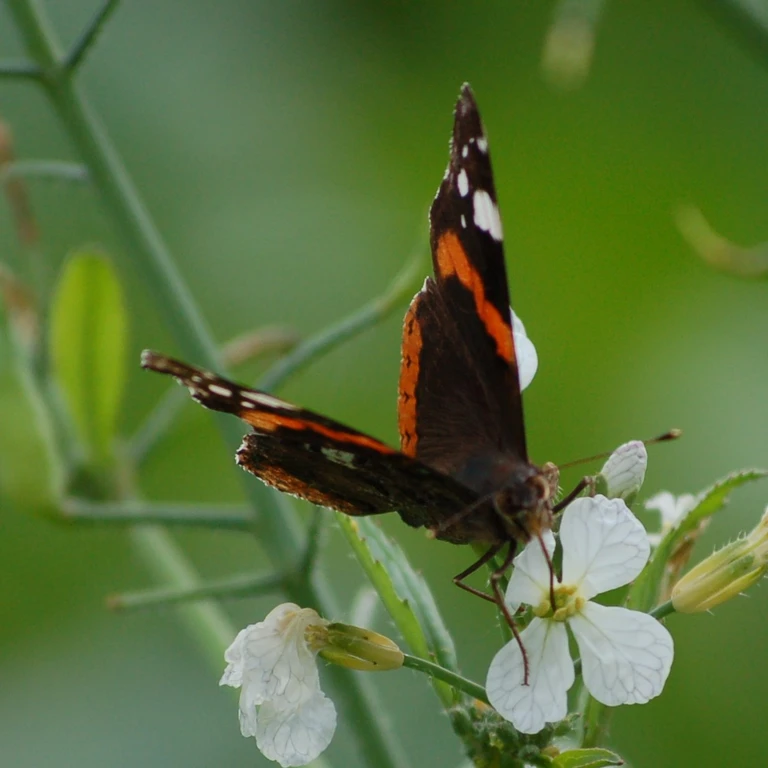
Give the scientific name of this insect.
Vanessa atalanta
